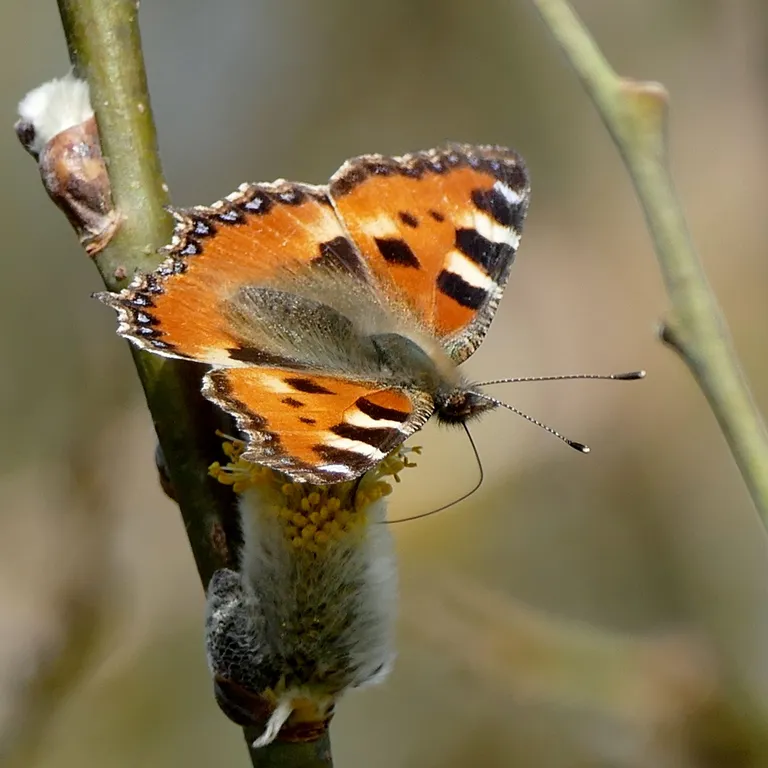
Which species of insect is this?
Aglais urticae
